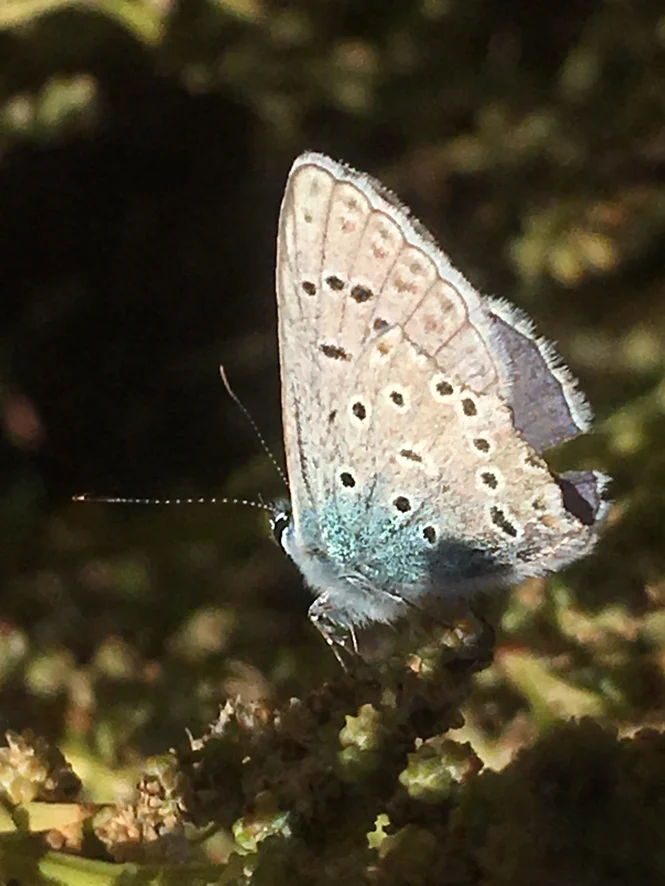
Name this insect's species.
Polyommatus icarus
